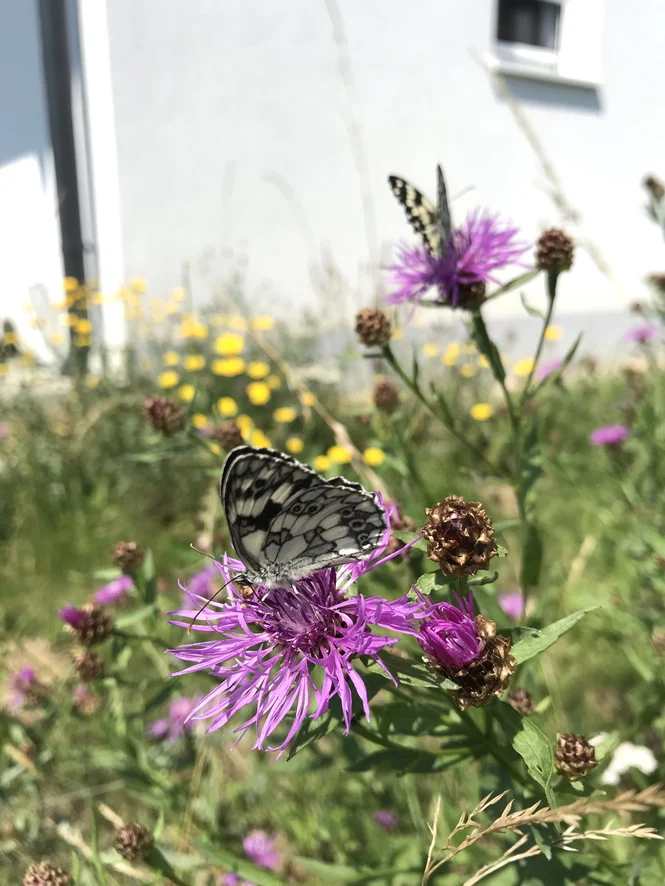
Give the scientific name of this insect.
Melanargia galathea
